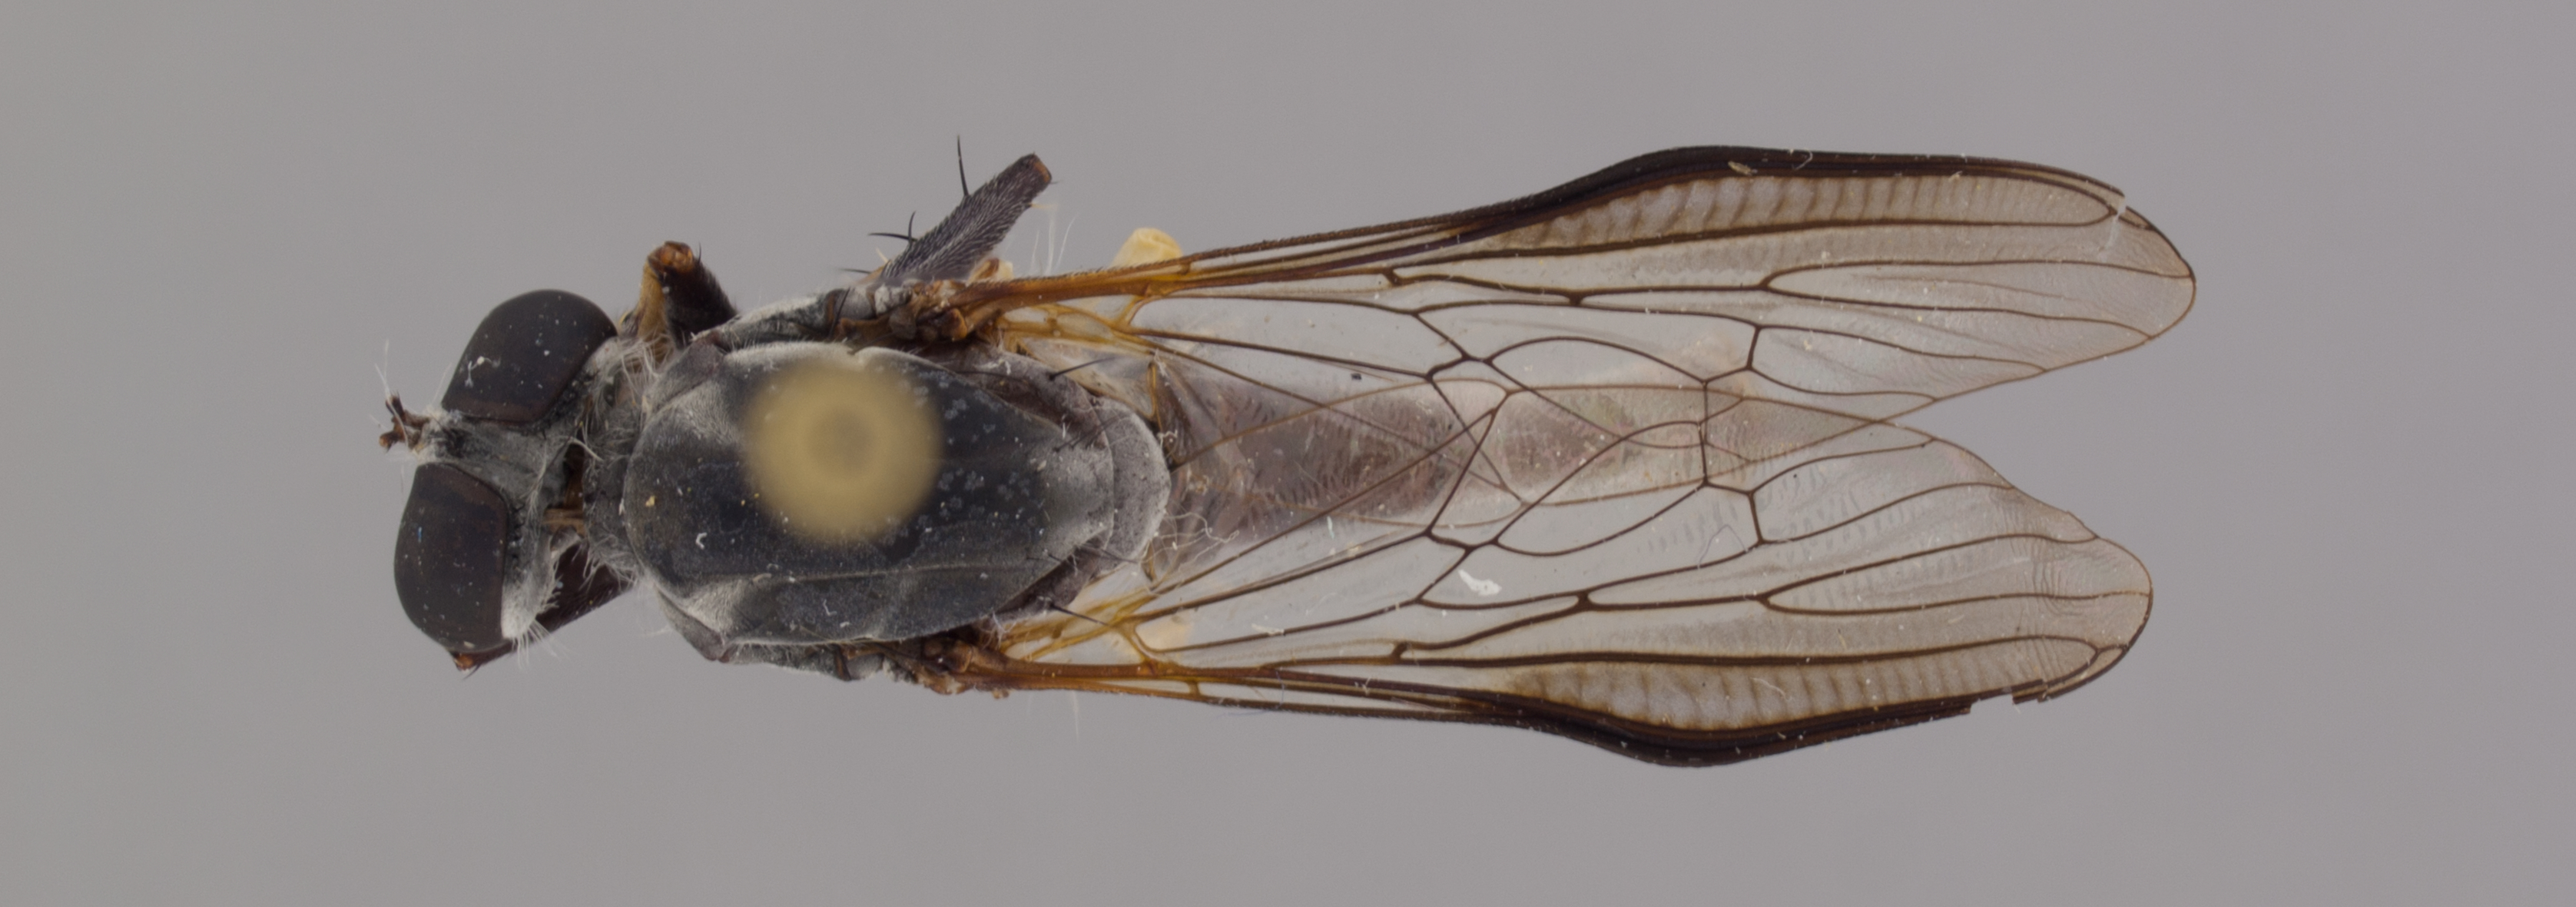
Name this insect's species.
Ommatius pulverius
